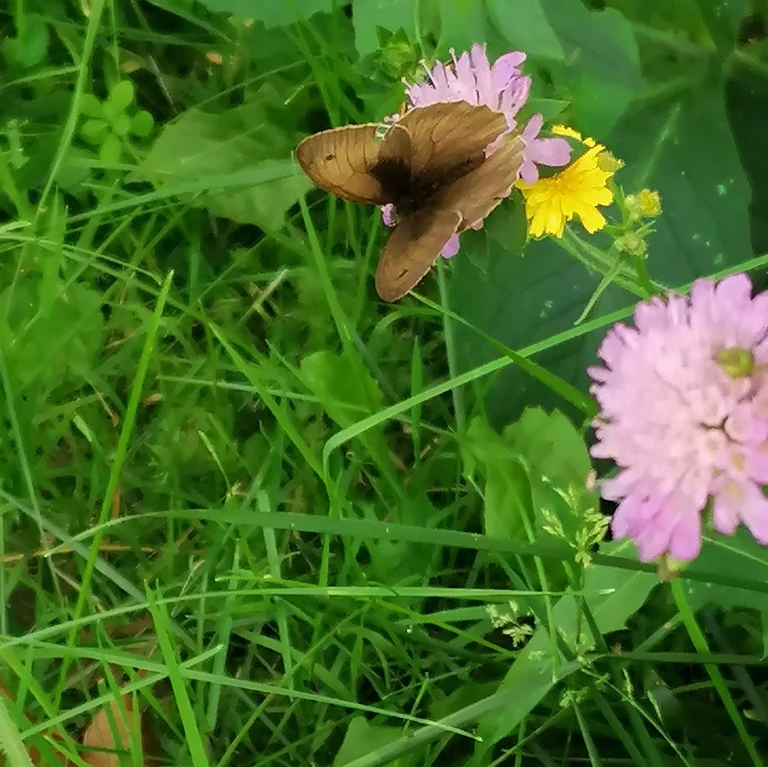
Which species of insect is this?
Maniola jurtina
